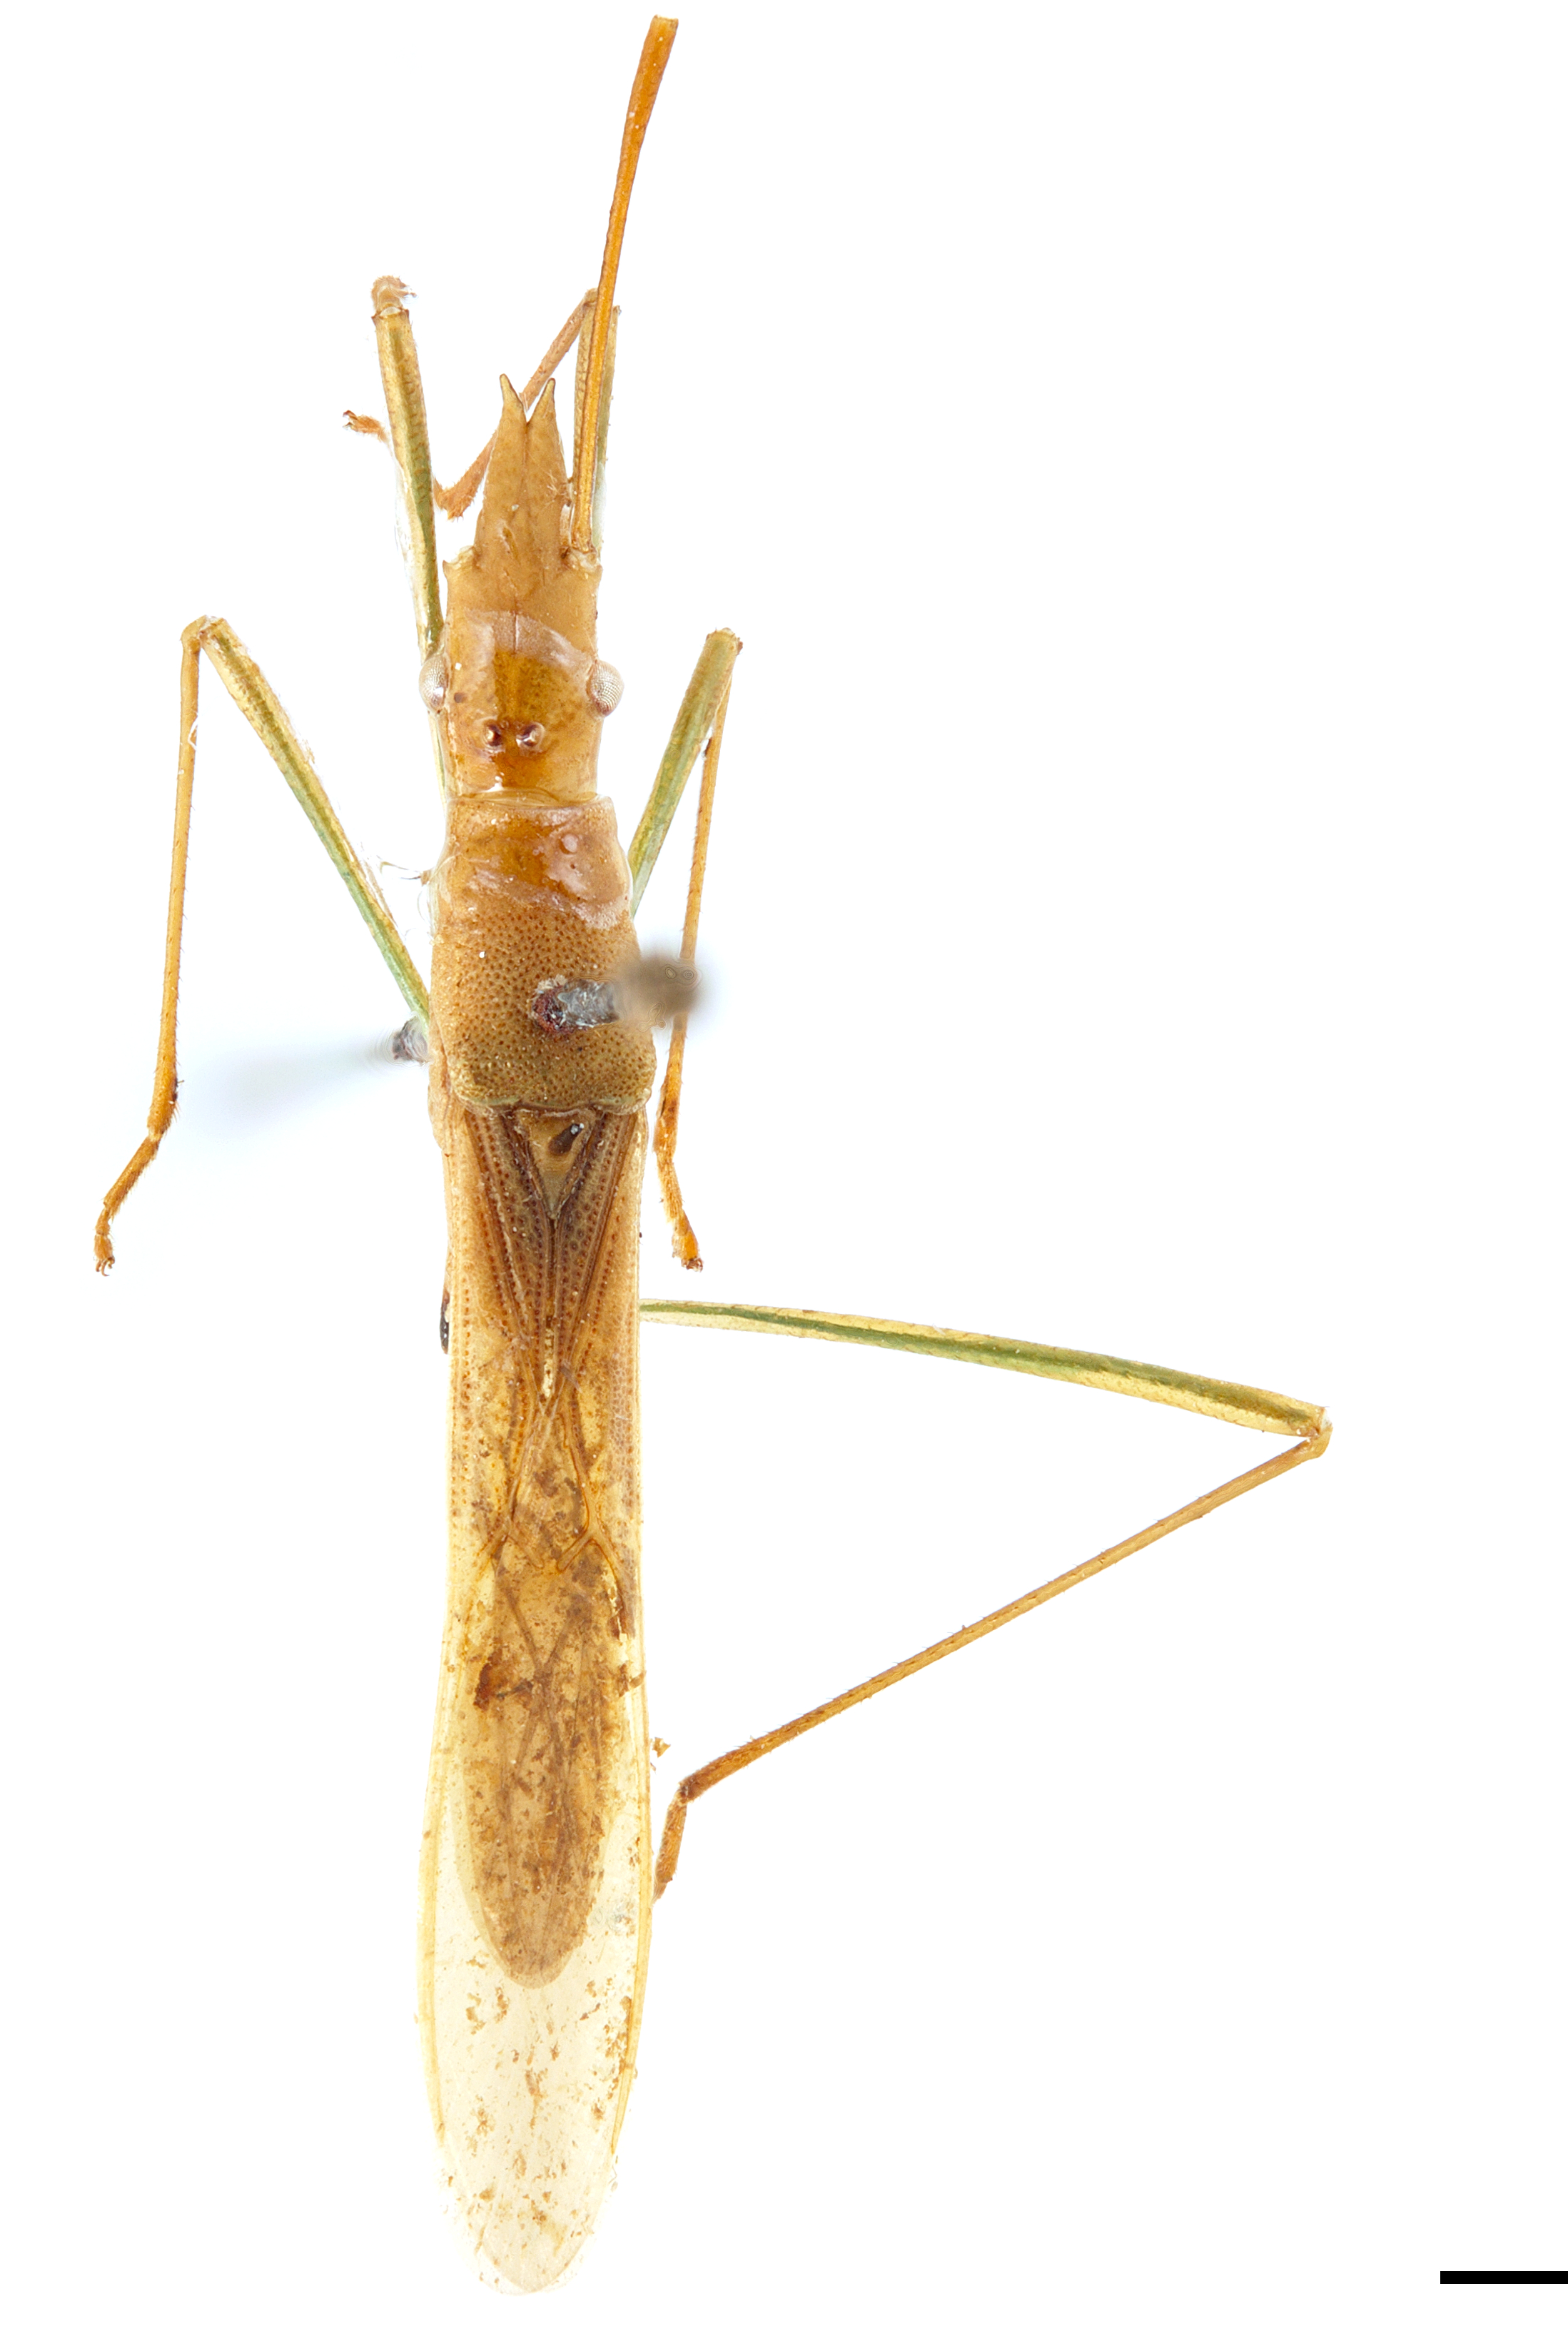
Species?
Stachyolobus macilentus
